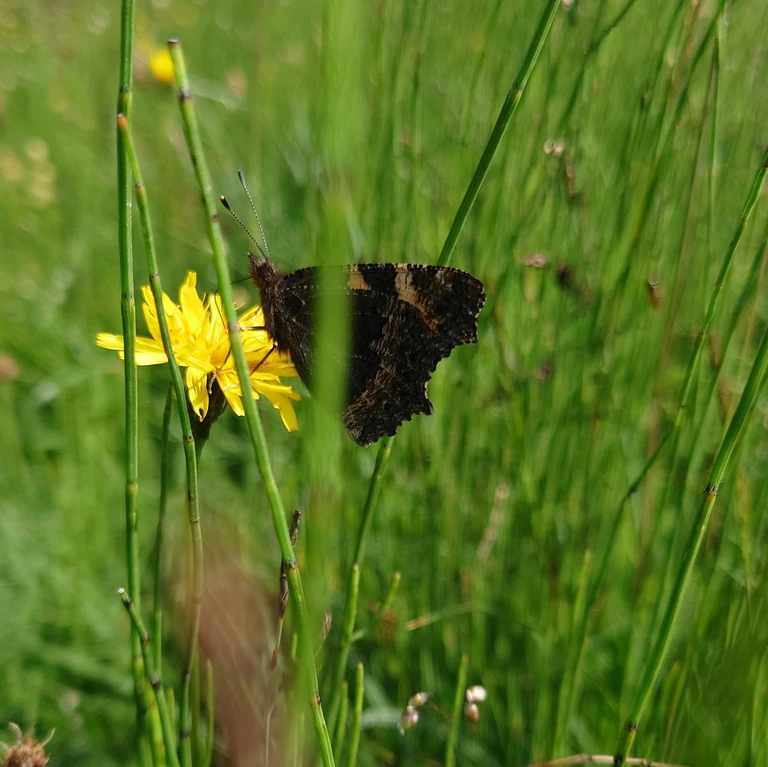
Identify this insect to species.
Aglais urticae
